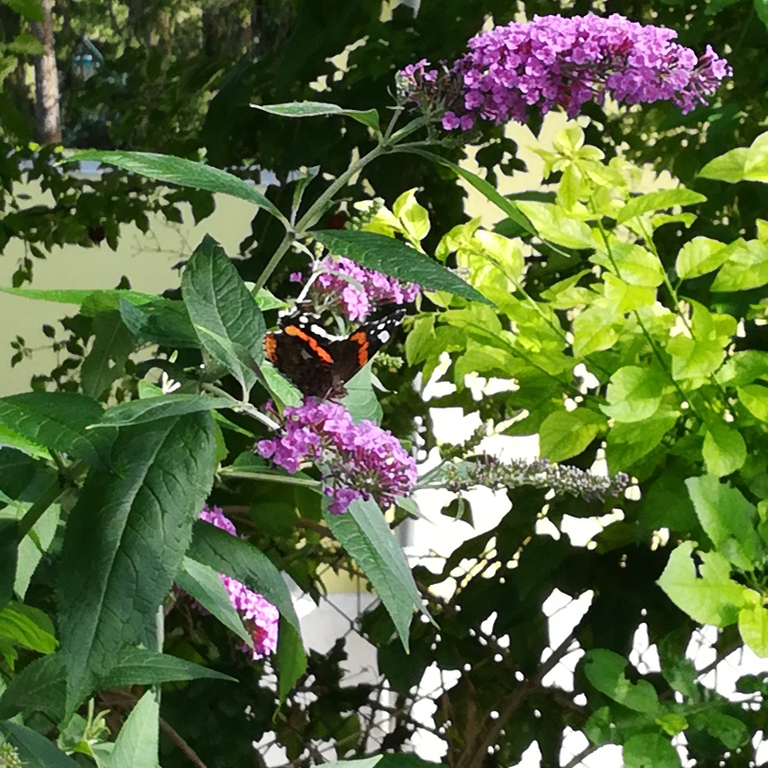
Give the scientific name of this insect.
Vanessa atalanta
